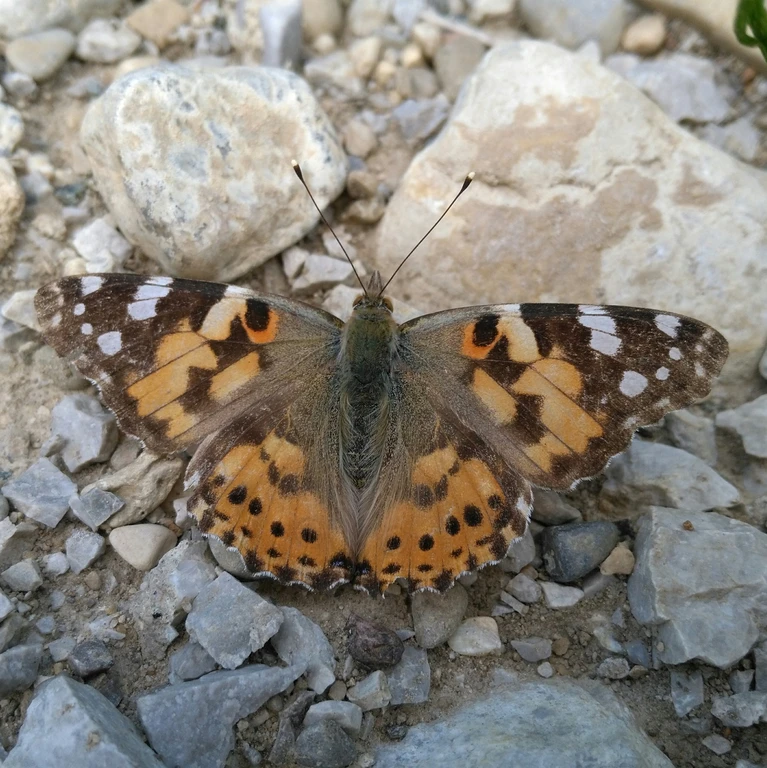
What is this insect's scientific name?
Vanessa cardui
